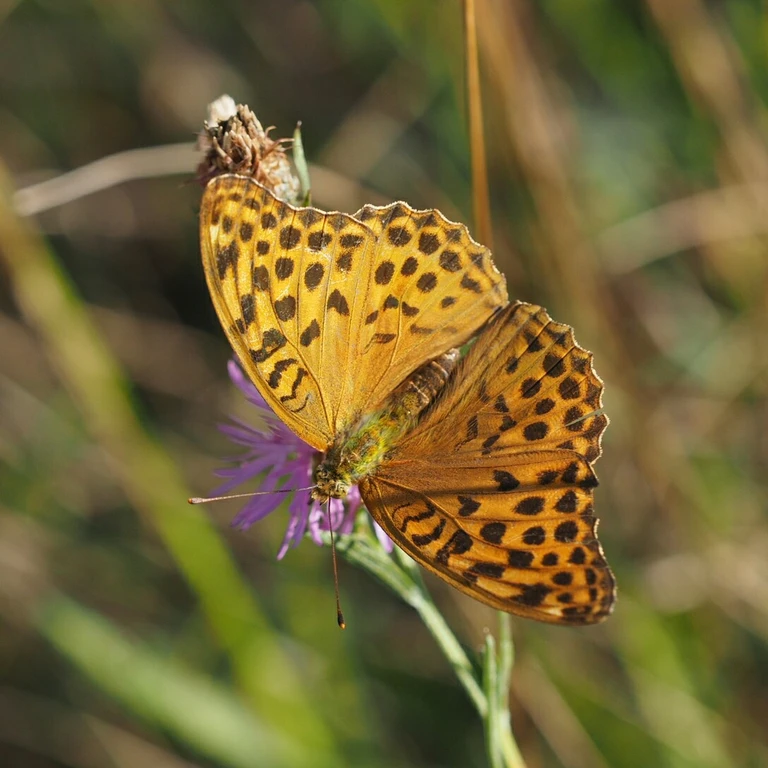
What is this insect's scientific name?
Argynnis paphia
